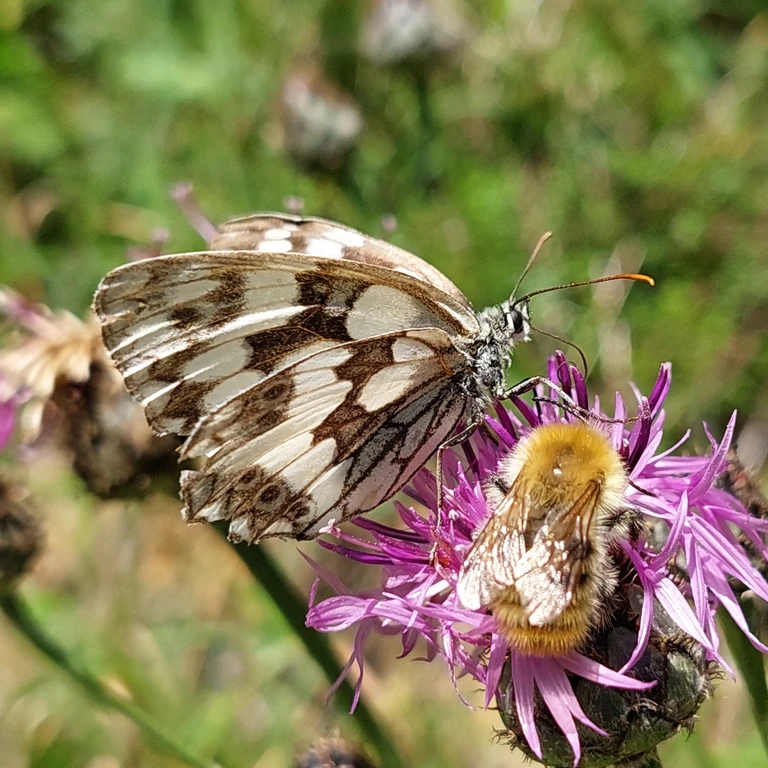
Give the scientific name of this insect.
Melanargia galathea
